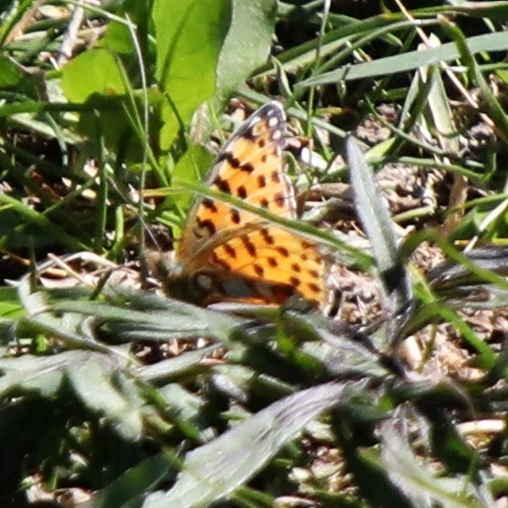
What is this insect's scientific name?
Issoria lathonia
